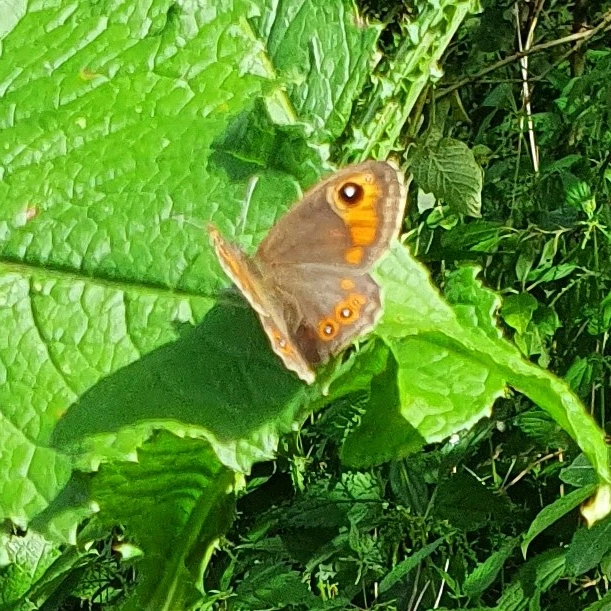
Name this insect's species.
Lasiommata maera (also Pararge maera)
